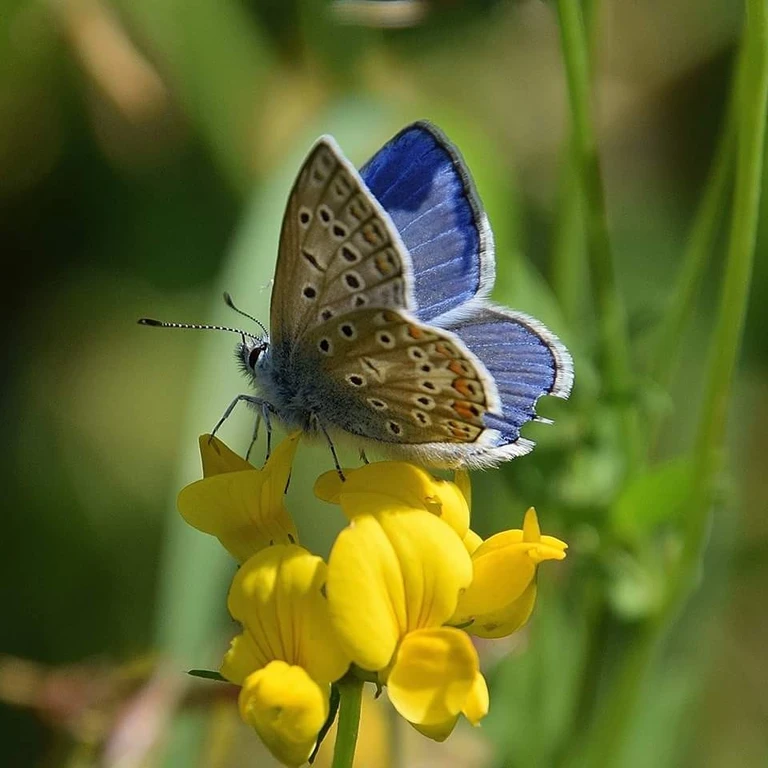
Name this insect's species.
Polyommatus icarus
